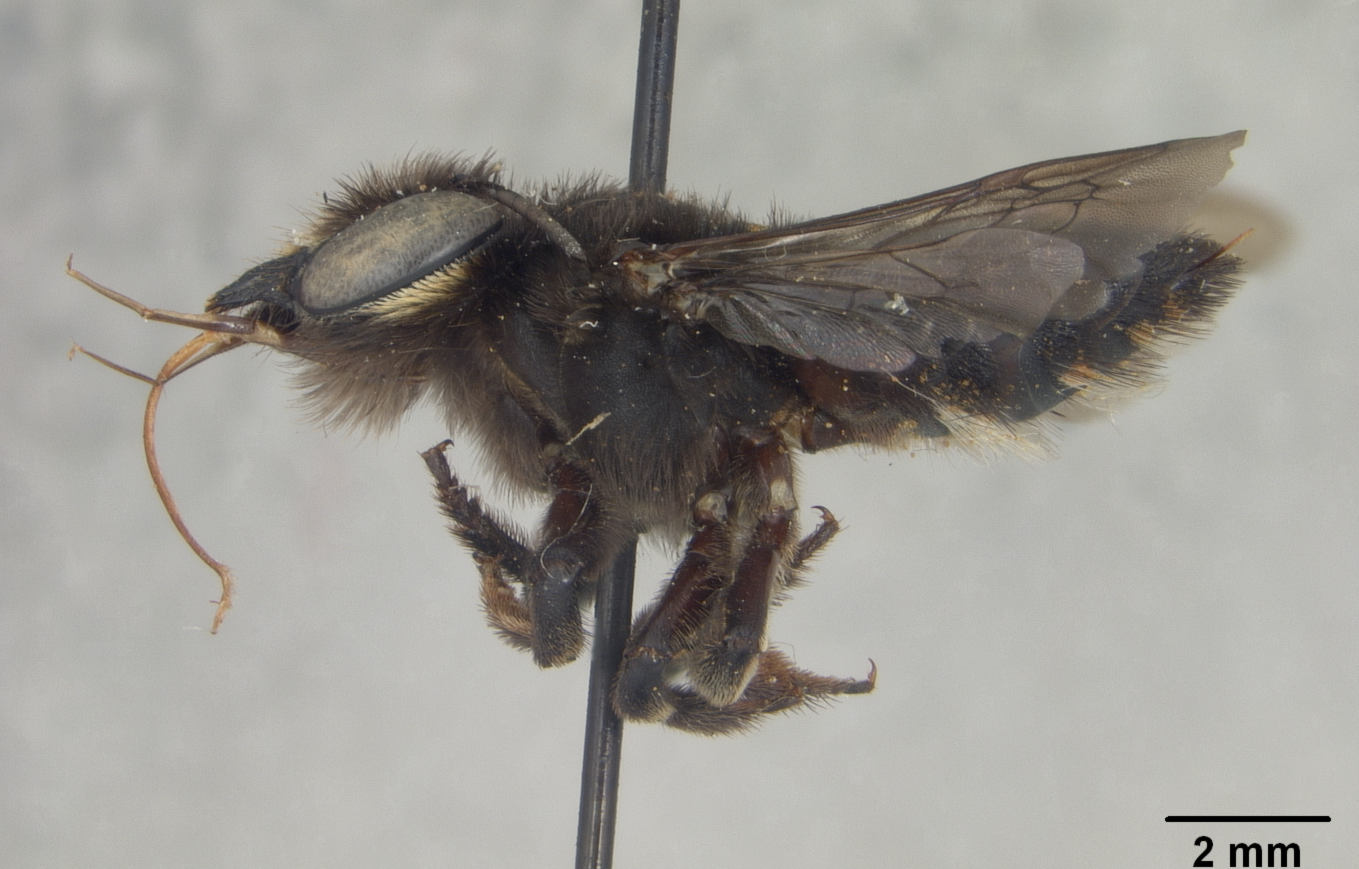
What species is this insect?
Megachile eulaliae
